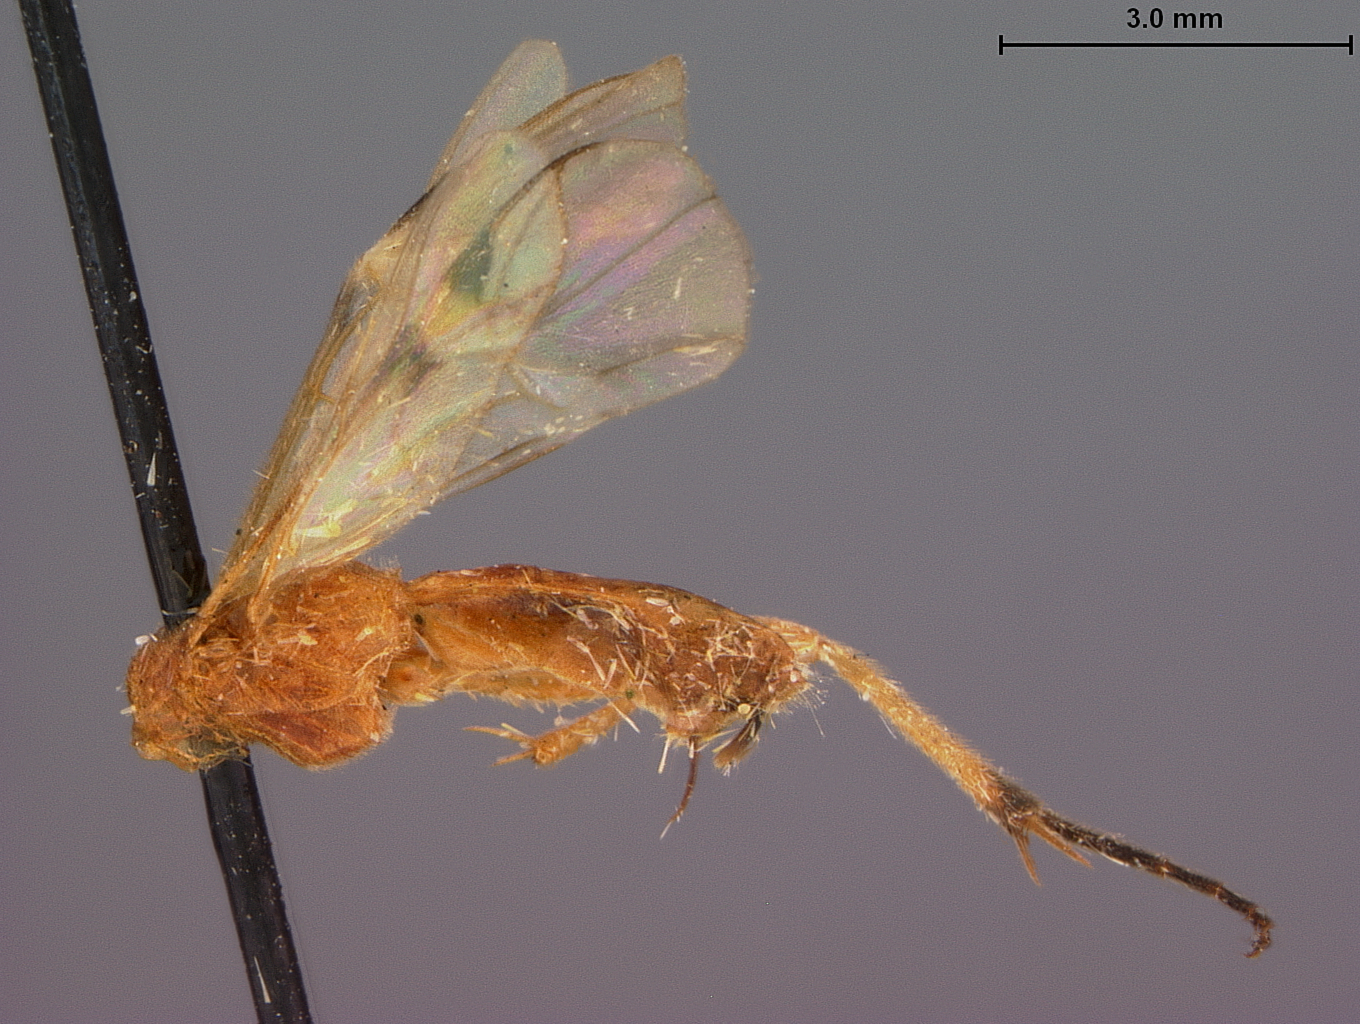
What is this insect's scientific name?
Zelomorpha angostura
